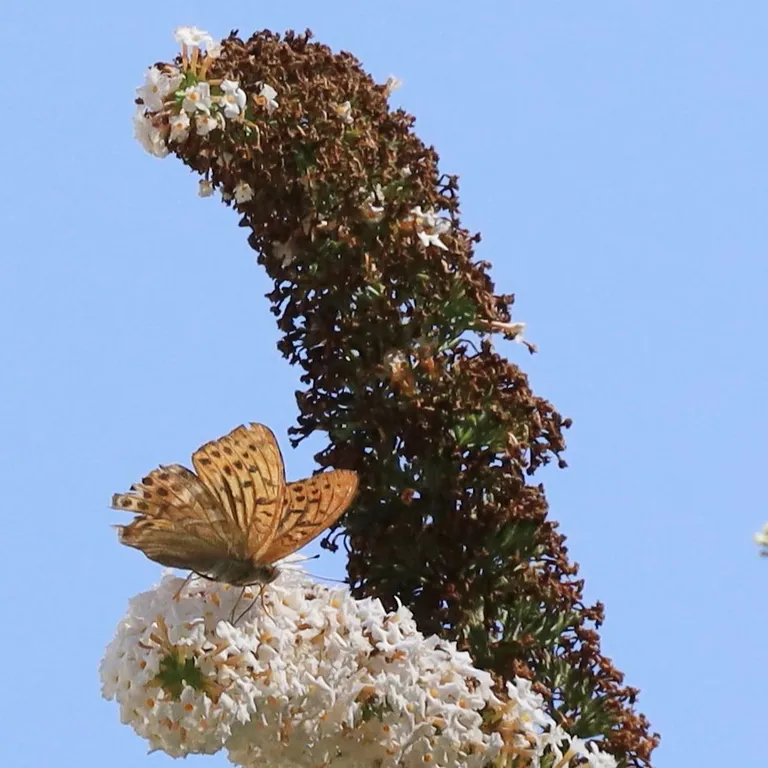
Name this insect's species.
Argynnis paphia
